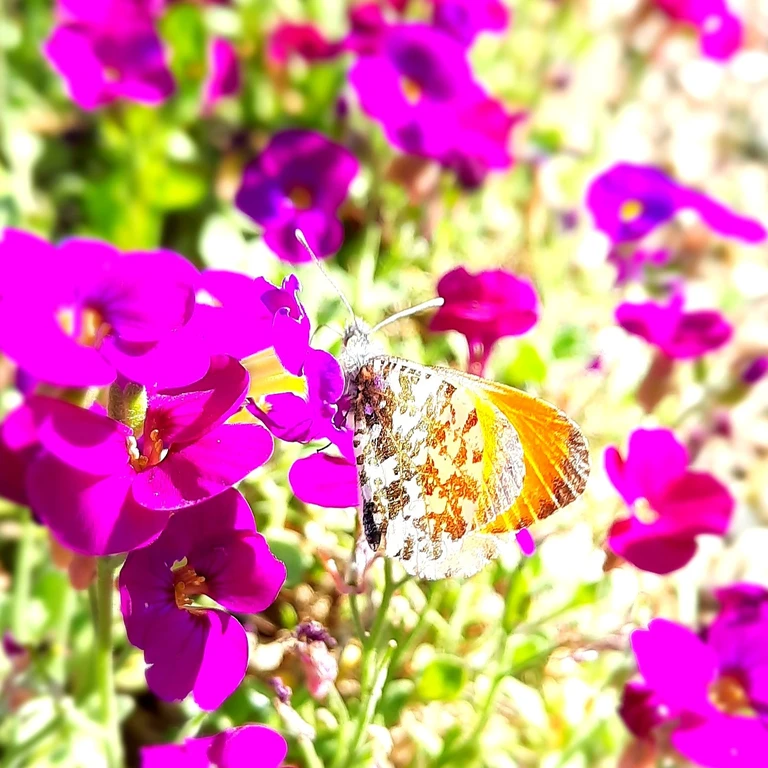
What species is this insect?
Anthocharis cardamines
